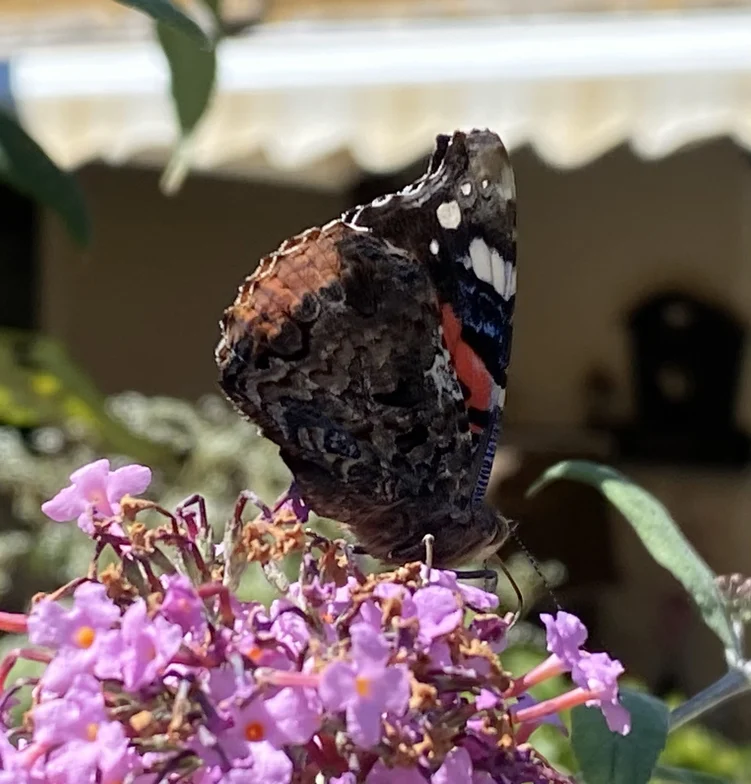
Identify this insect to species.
Vanessa atalanta
